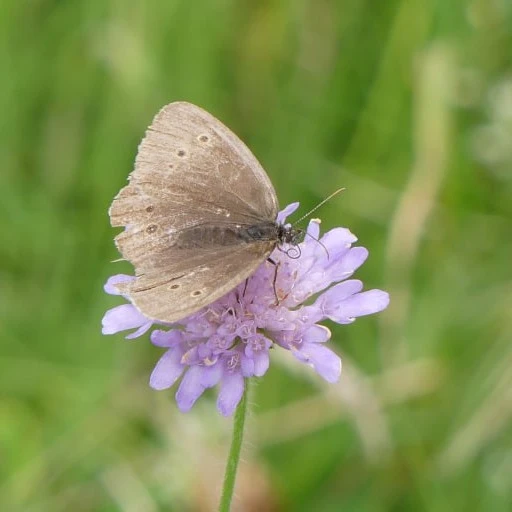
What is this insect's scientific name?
Aphantopus hyperantus
